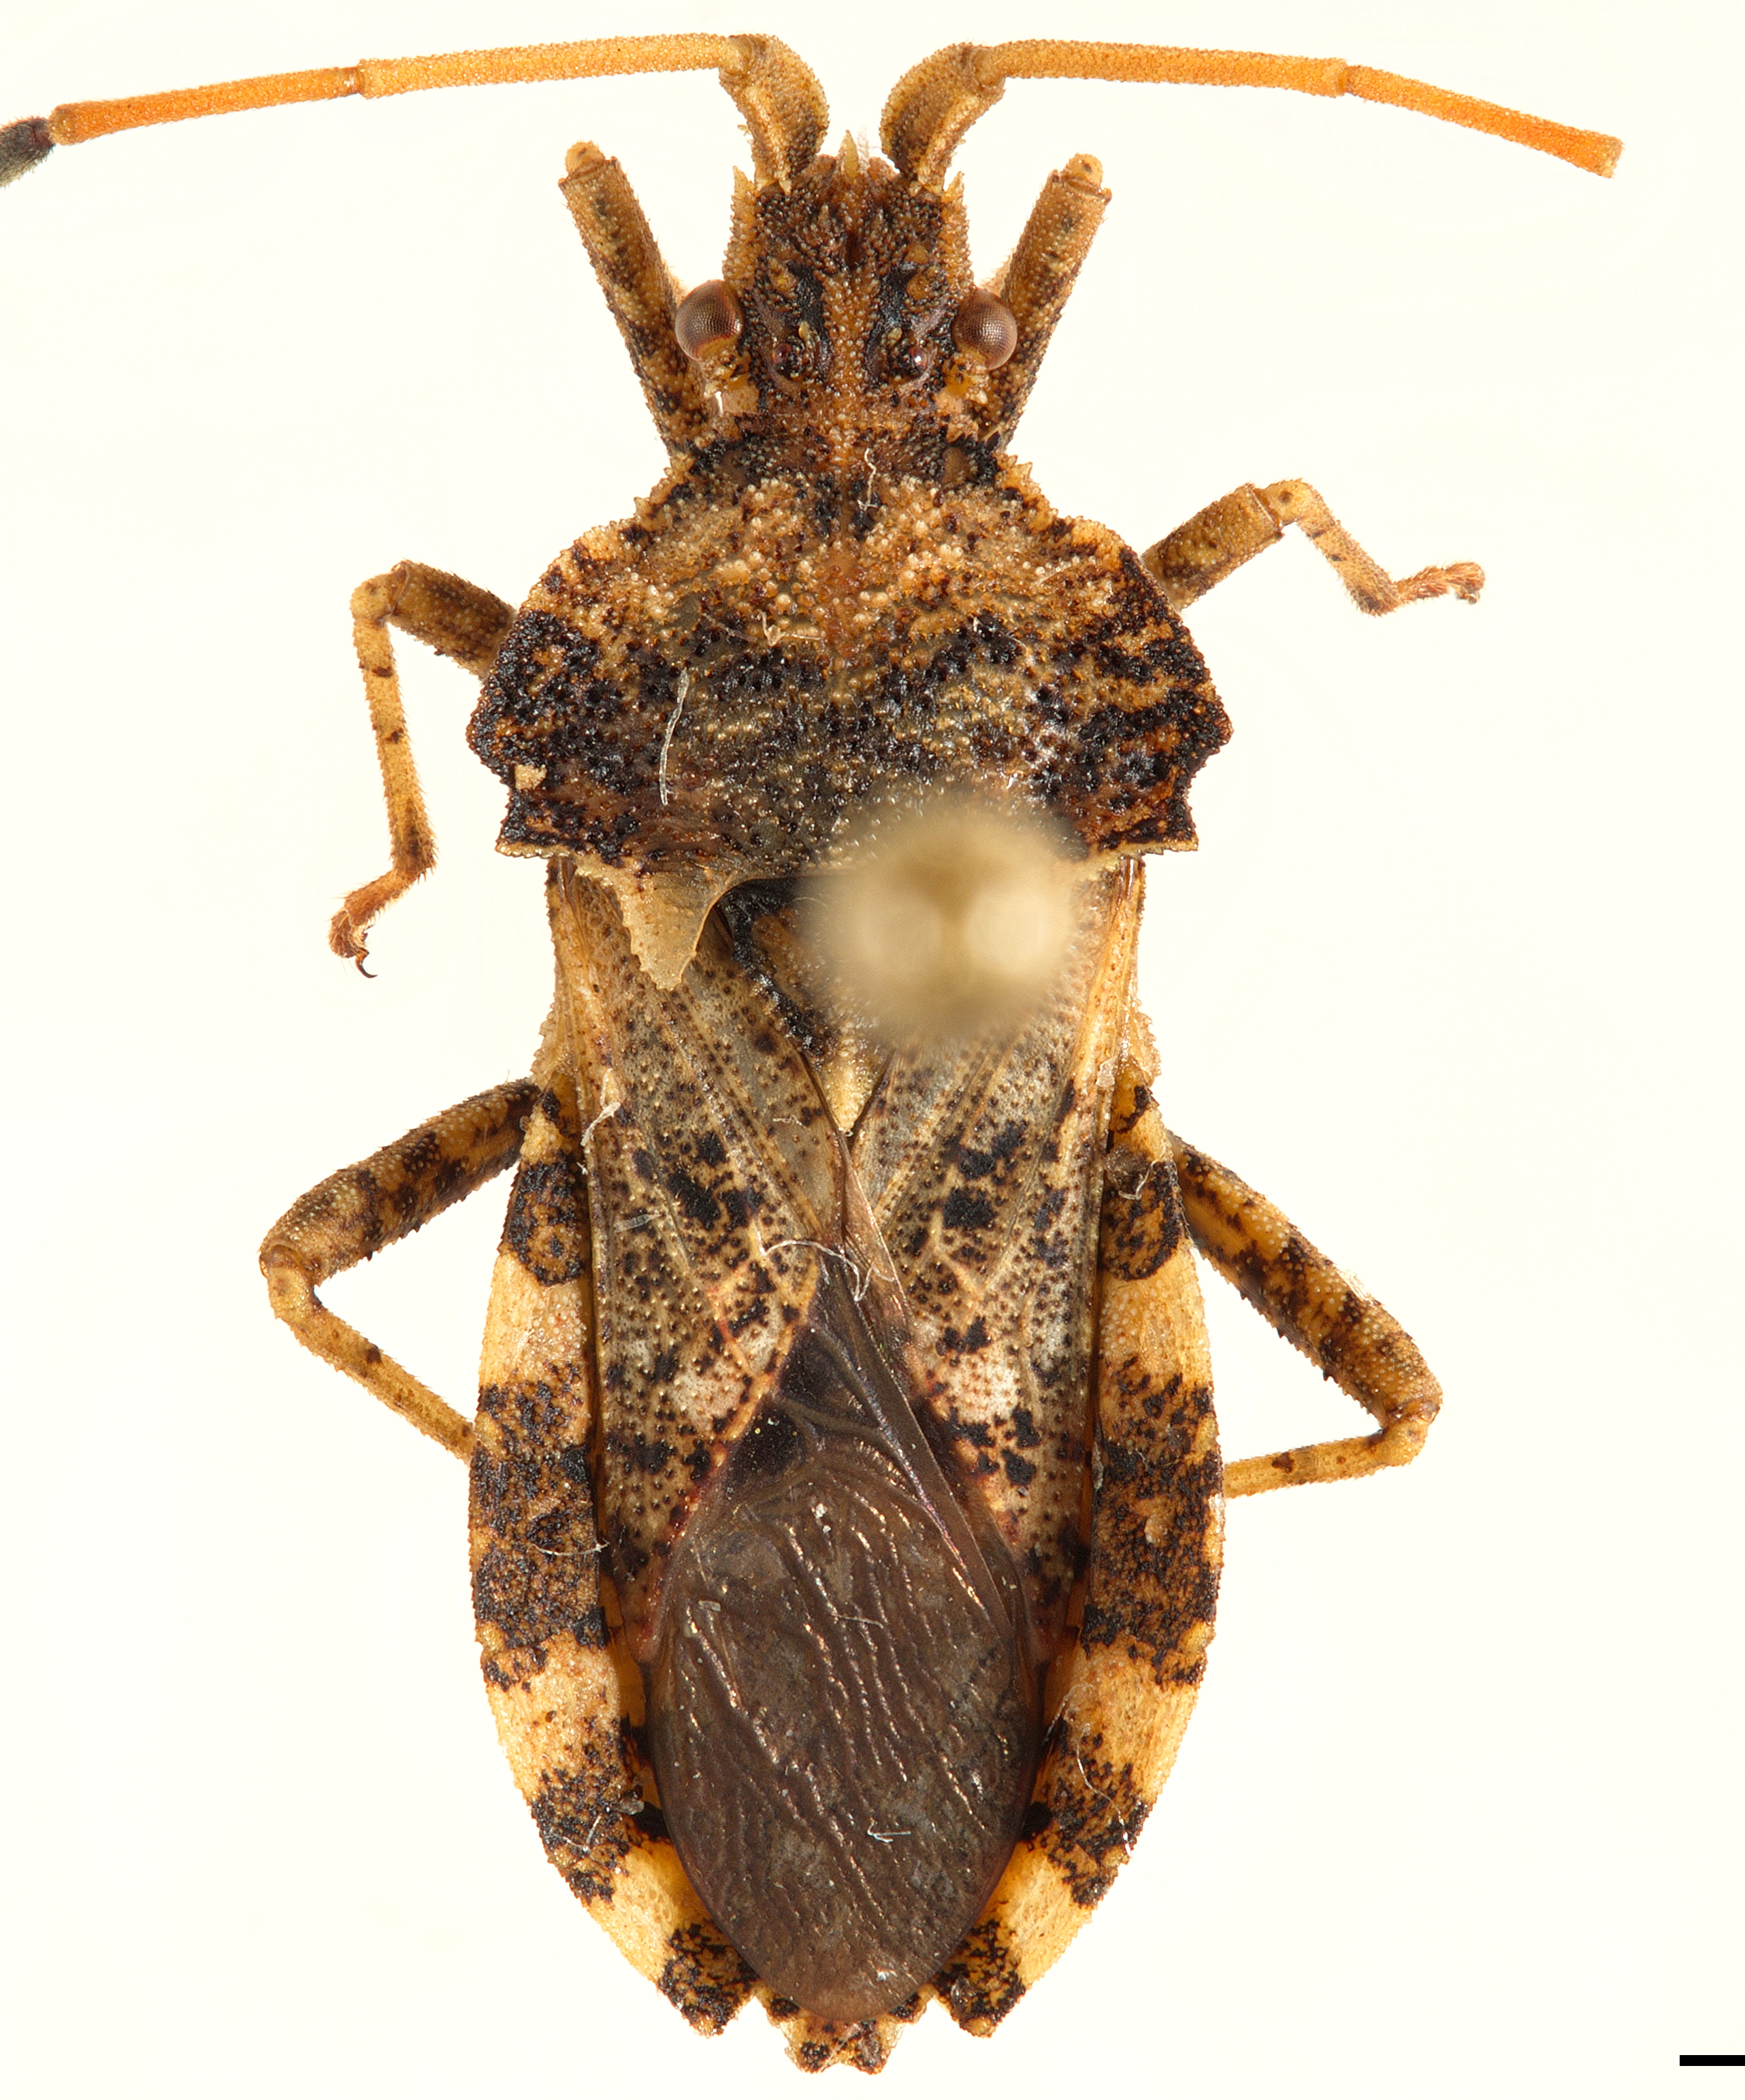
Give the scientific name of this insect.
Centrocoris variegatus
